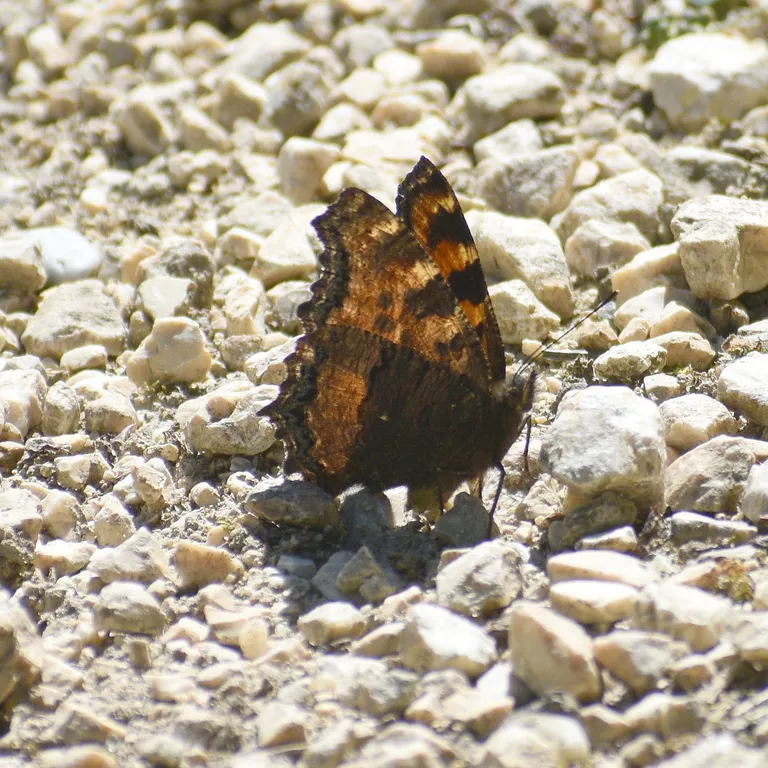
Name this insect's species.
Nymphalis polychloros
